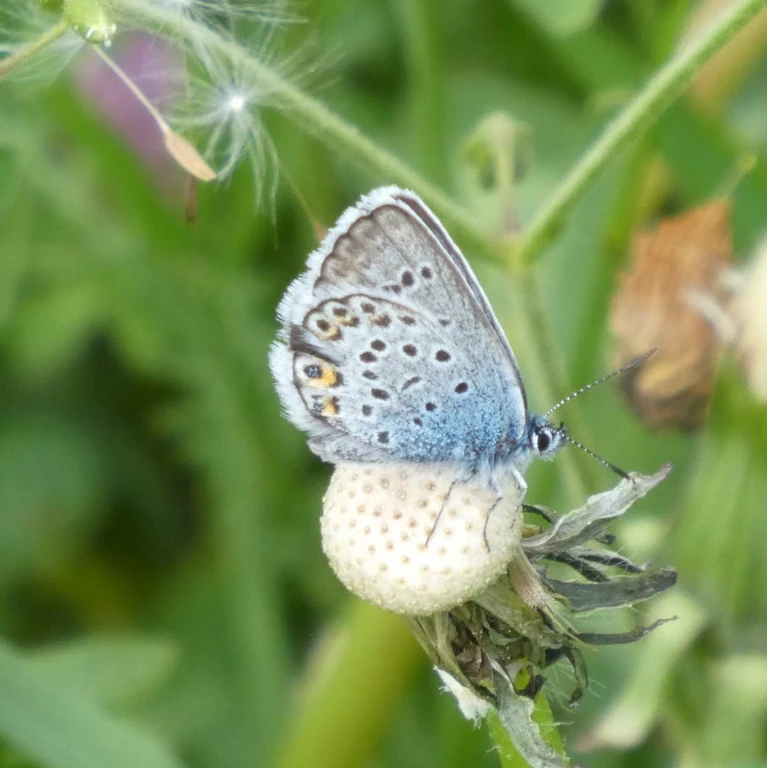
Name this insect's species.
Plebejus argus
